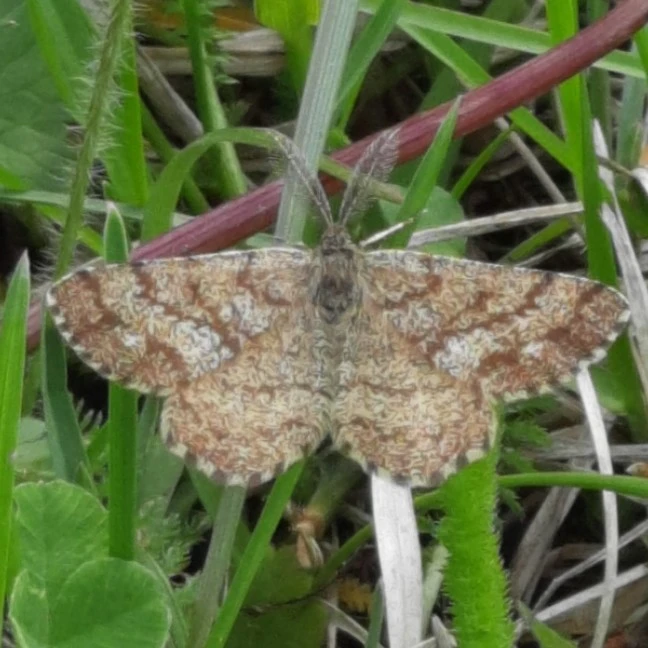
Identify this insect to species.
Ematurga atomaria
